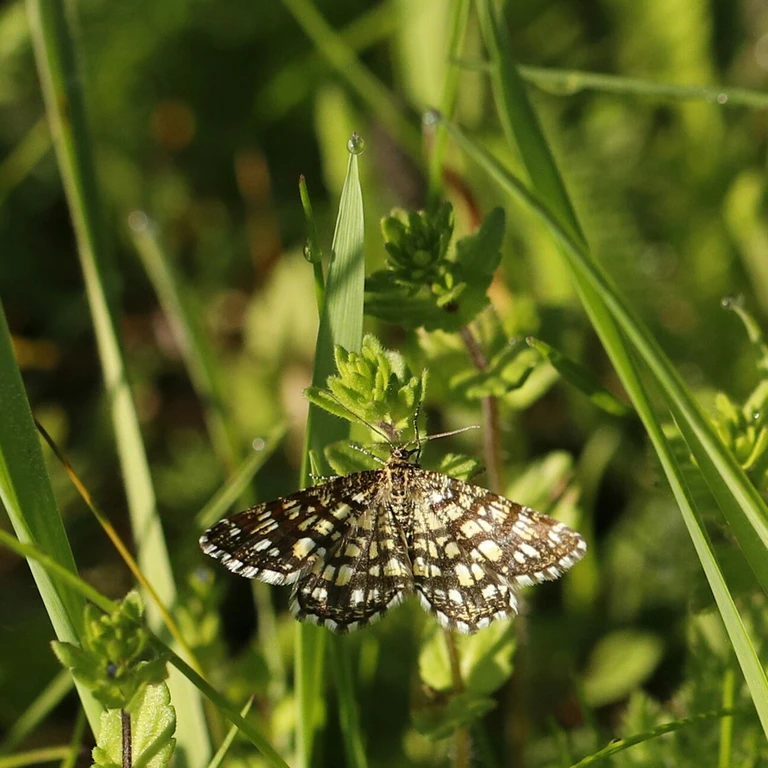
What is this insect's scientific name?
Chiasmia clathrata
